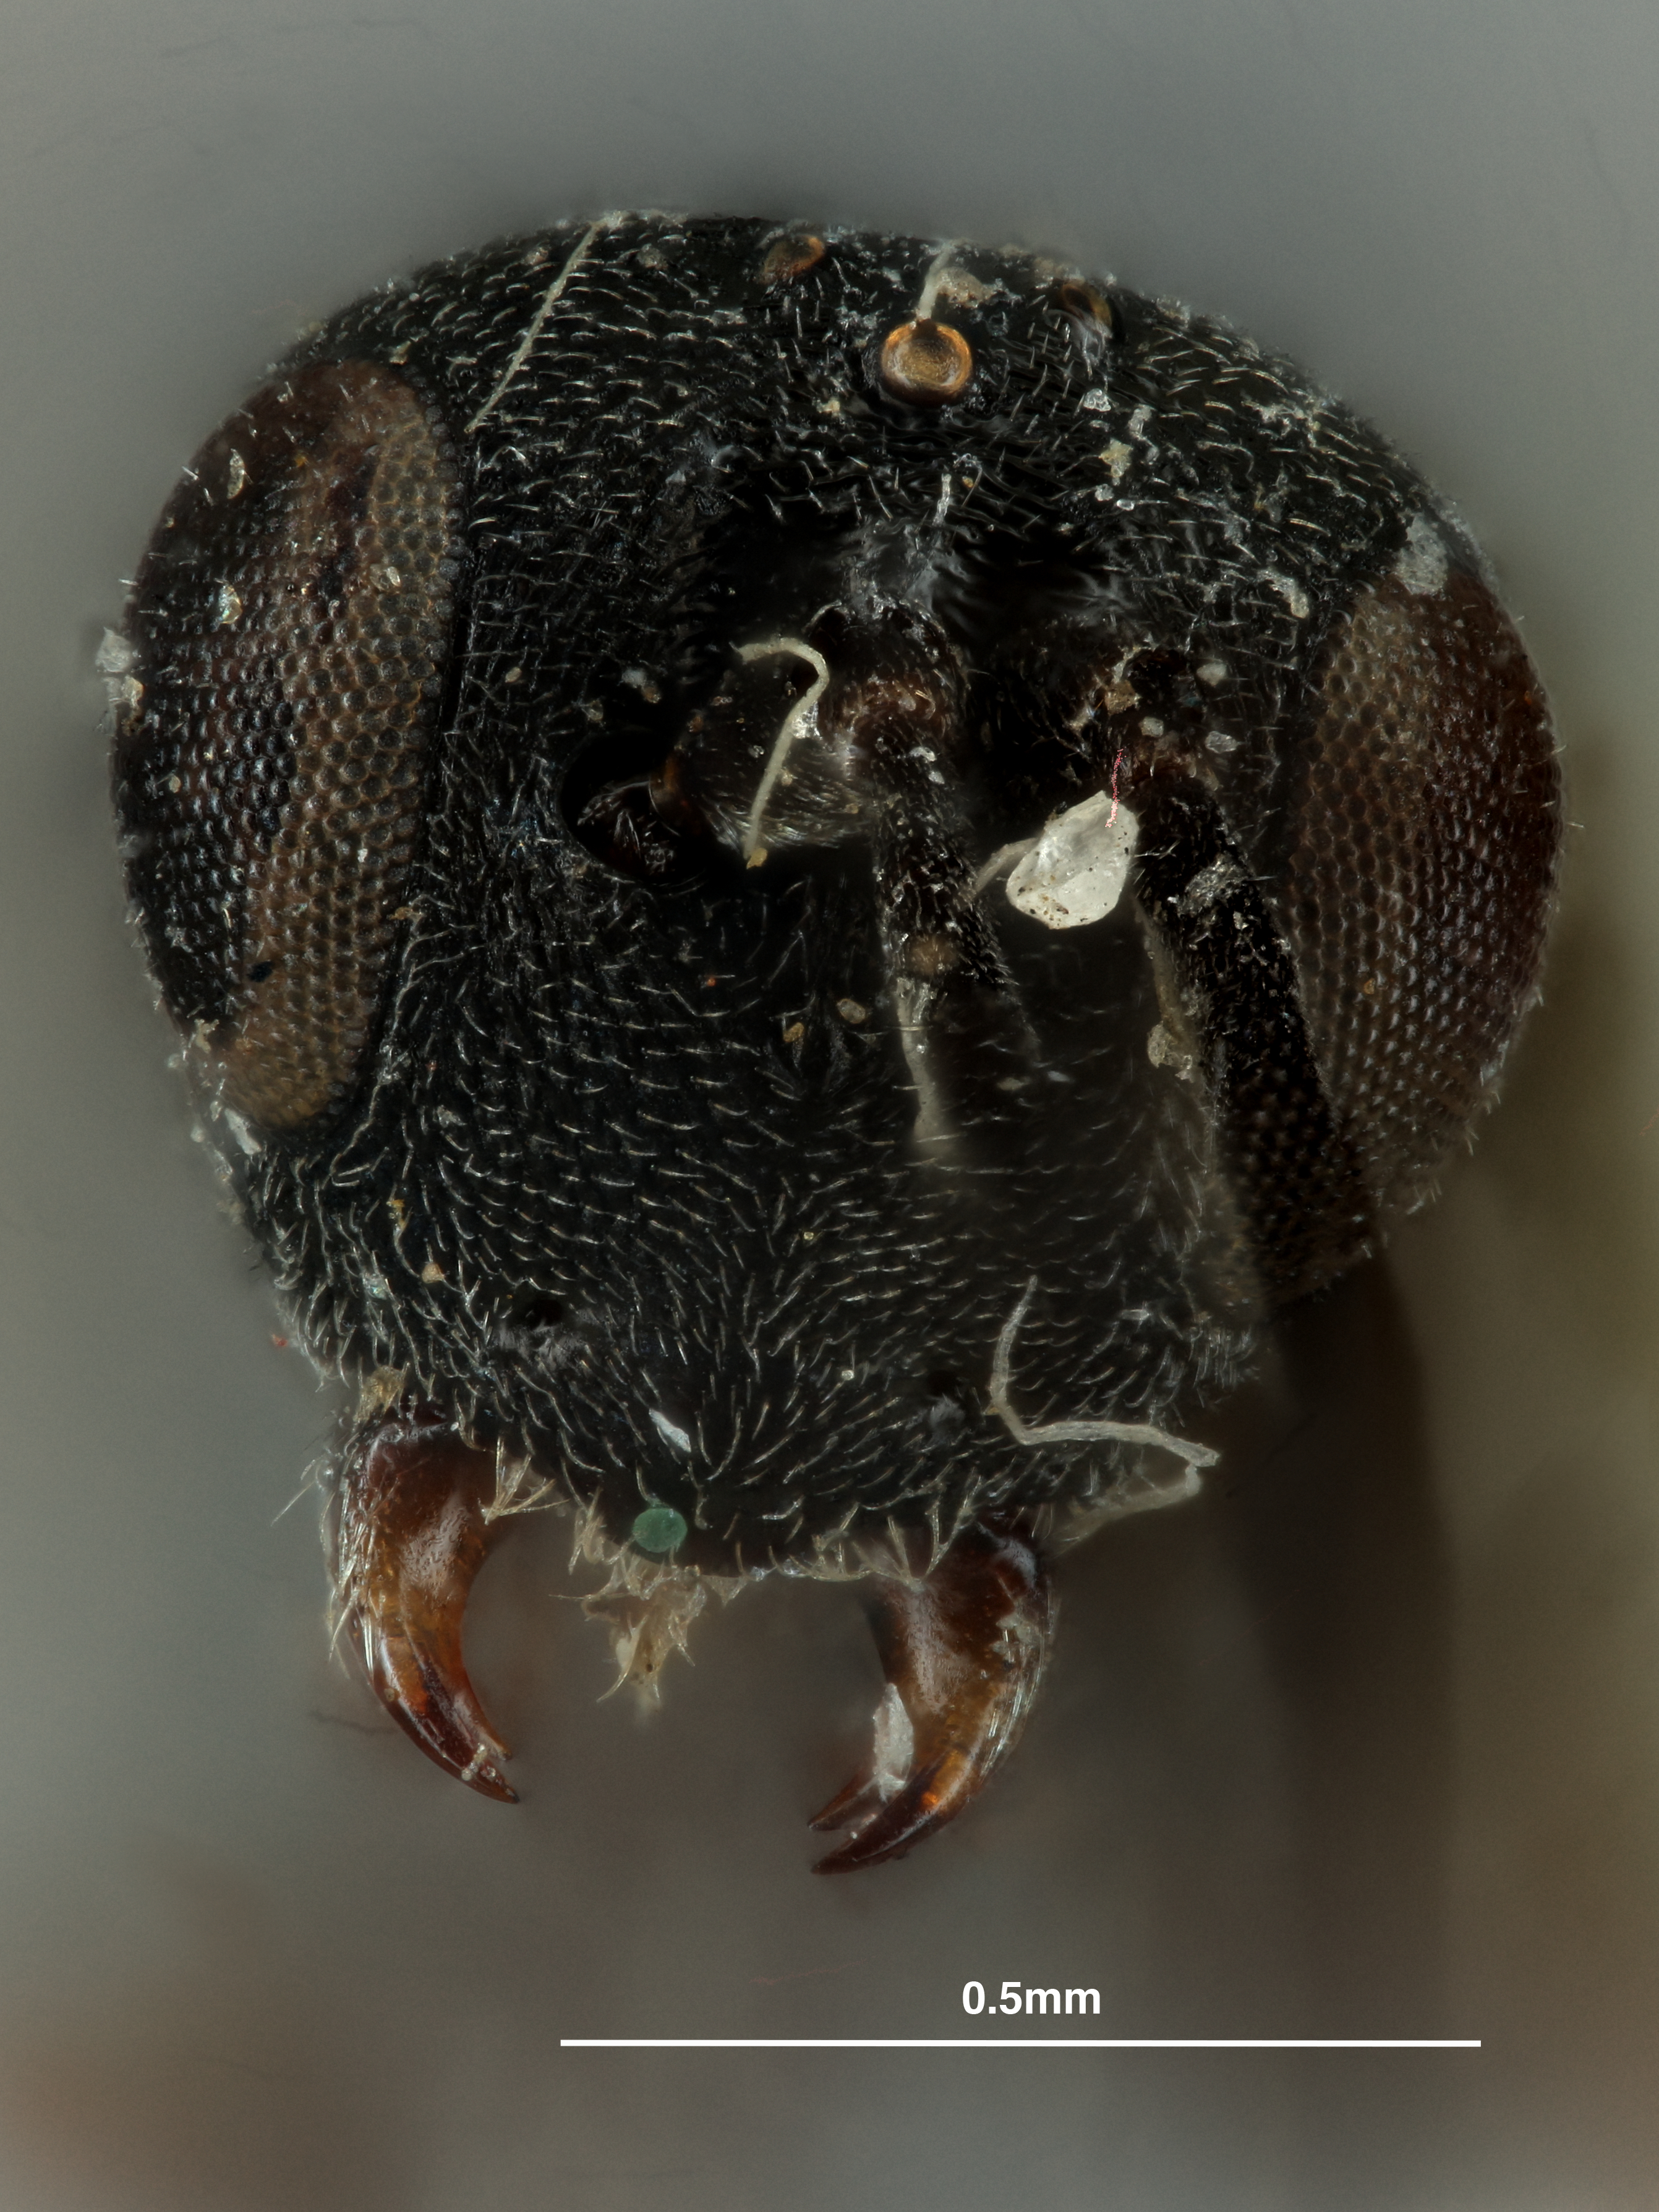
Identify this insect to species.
Chelonus atripes
